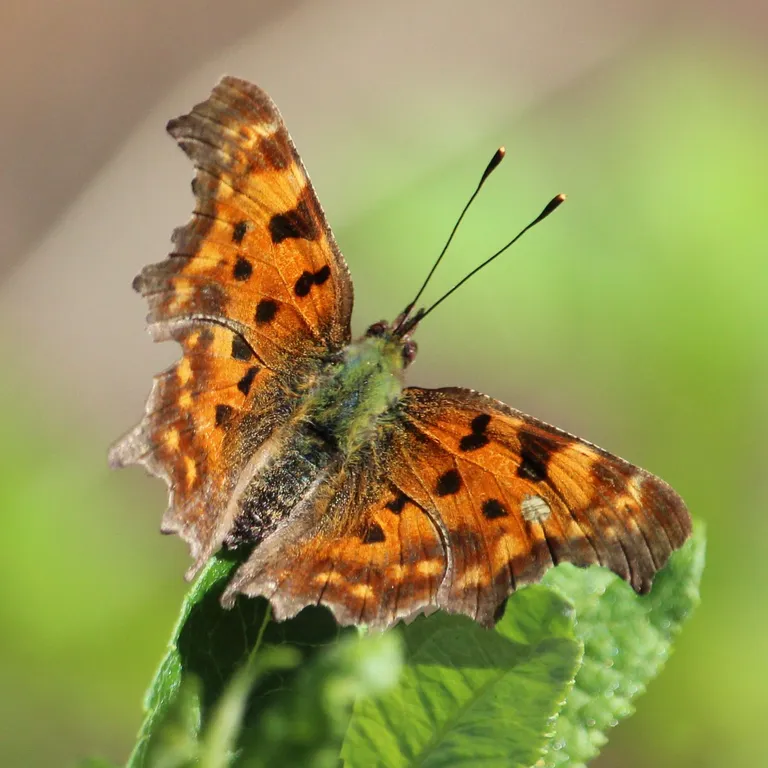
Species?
Polygonia c-album
